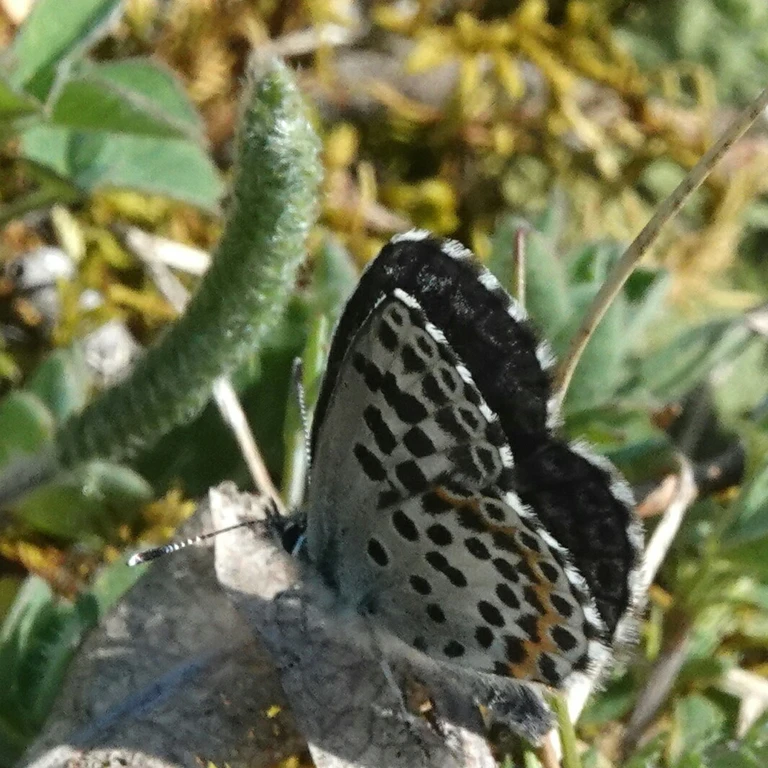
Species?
Scolitantides orion
